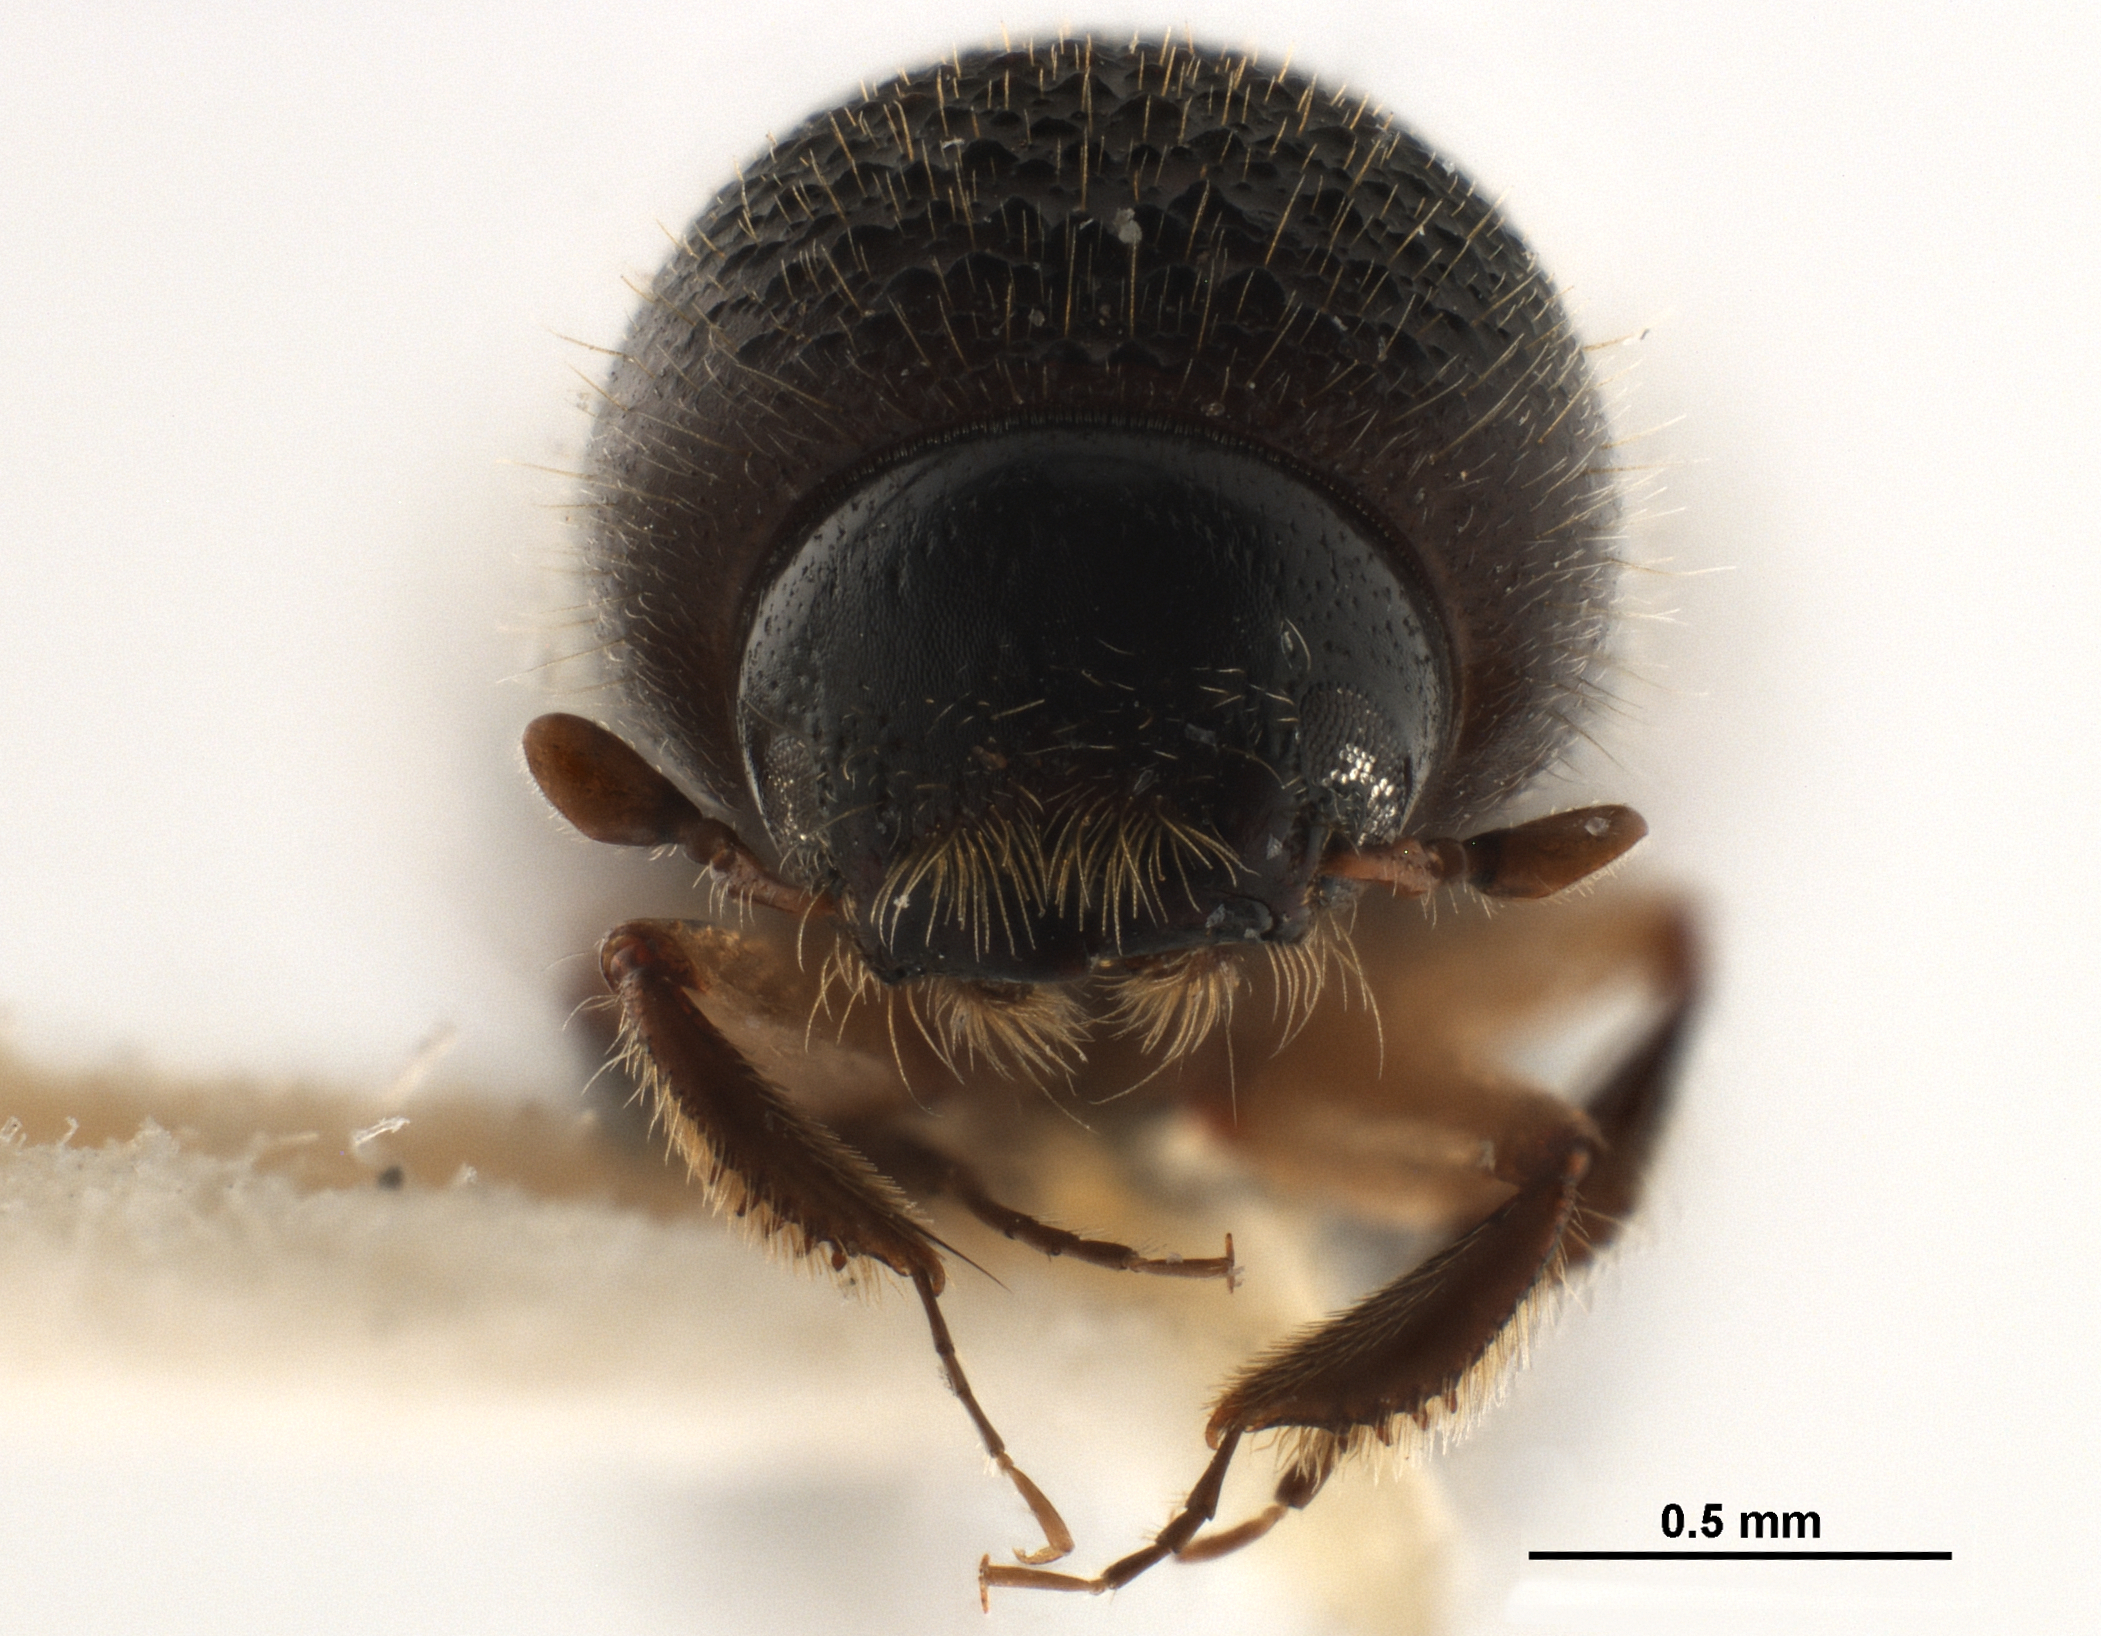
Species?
Eccoptopterus spinosus
